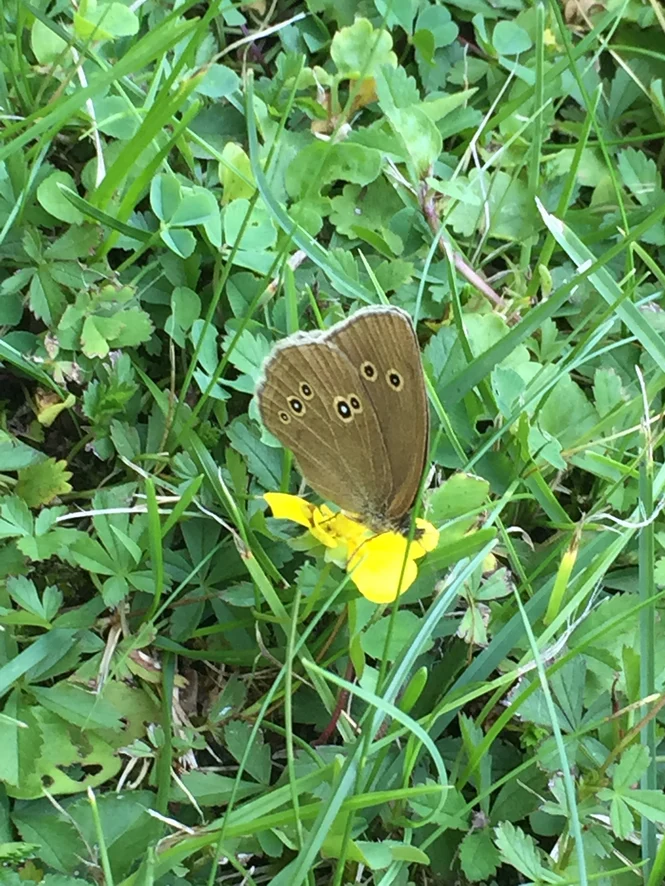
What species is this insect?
Aphantopus hyperantus
